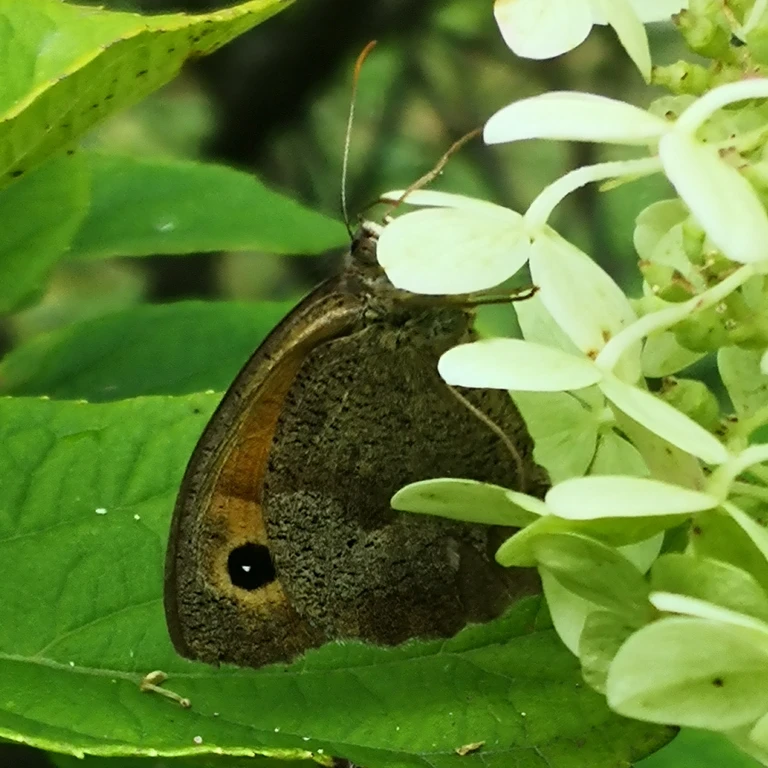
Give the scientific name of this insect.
Maniola jurtina
